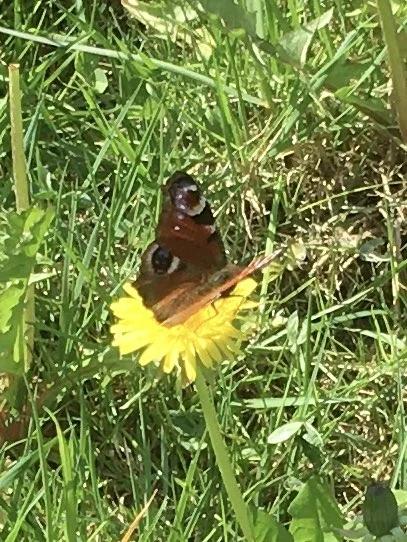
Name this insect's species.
Aglais io
